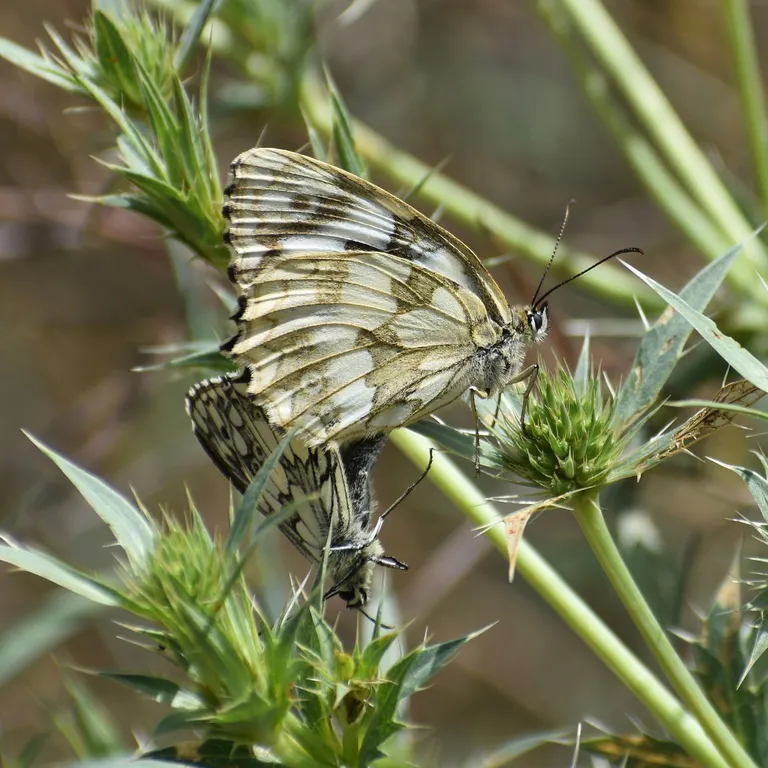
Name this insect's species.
Melanargia galathea
